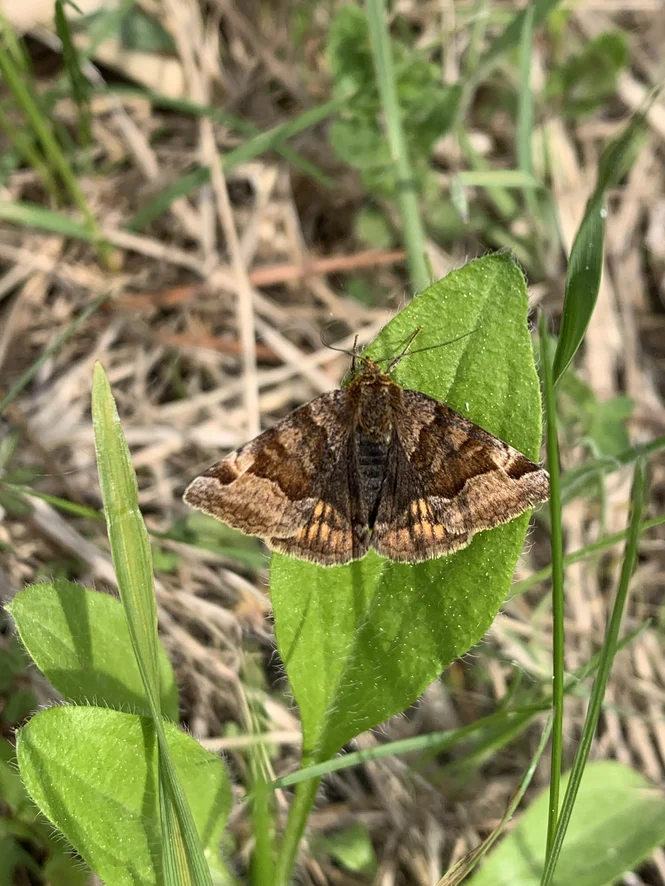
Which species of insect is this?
Euclidia glyphica
